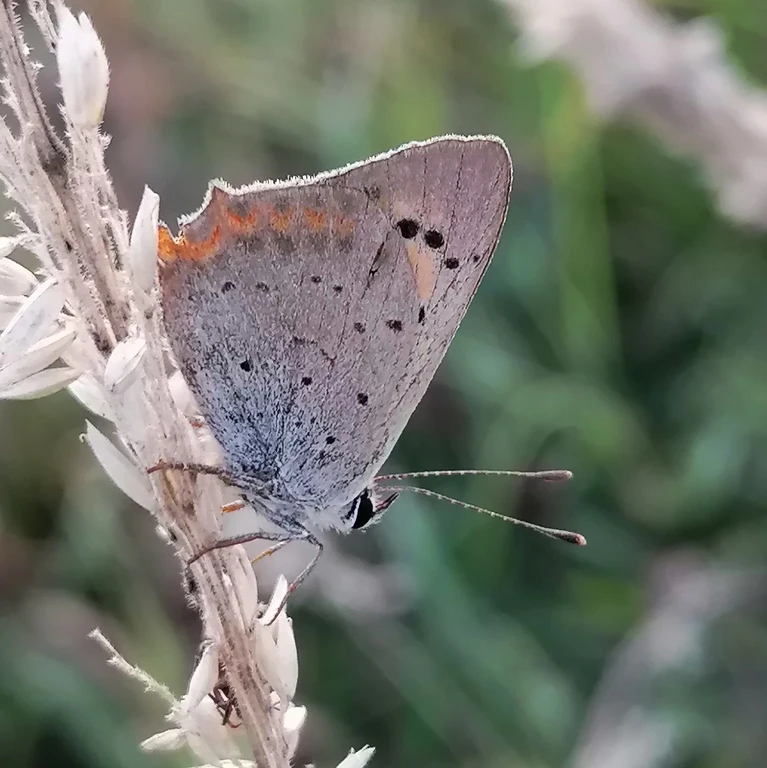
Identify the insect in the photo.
Lycaena phlaeas
